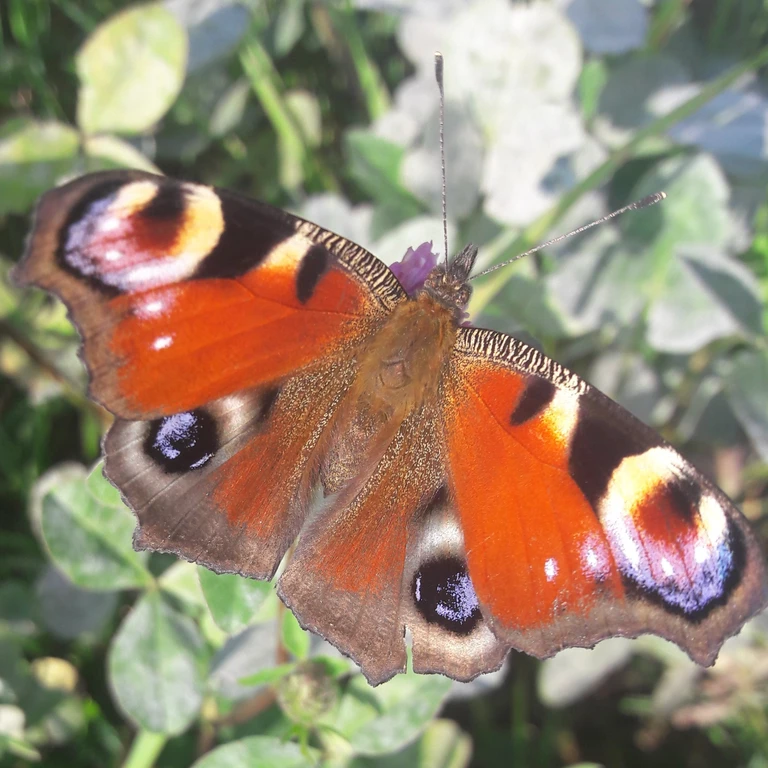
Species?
Aglais io
